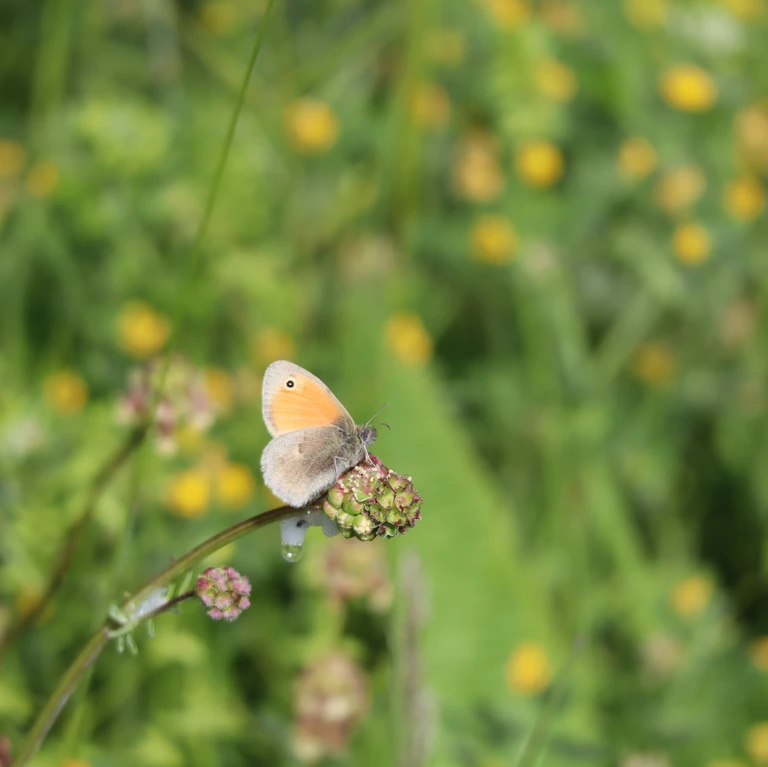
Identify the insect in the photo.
Coenonympha pamphilus
